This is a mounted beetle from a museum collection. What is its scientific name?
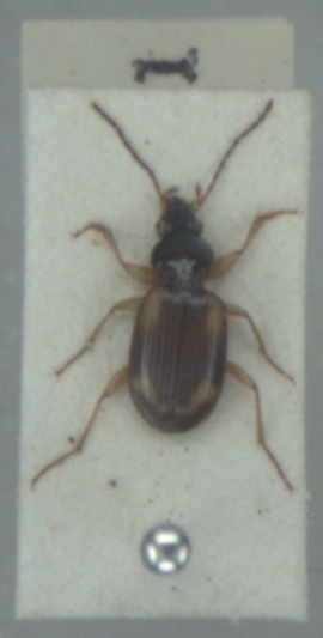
Bembidion tetracolum
